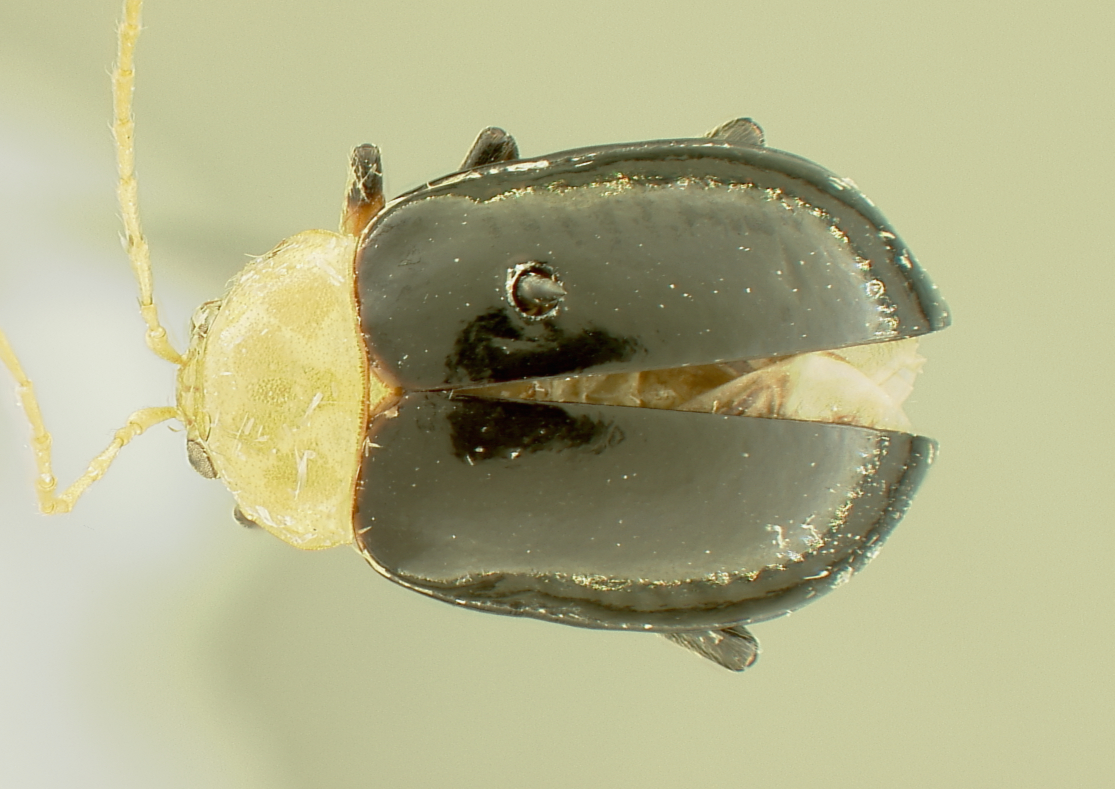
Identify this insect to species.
Chabria bicoloripes
